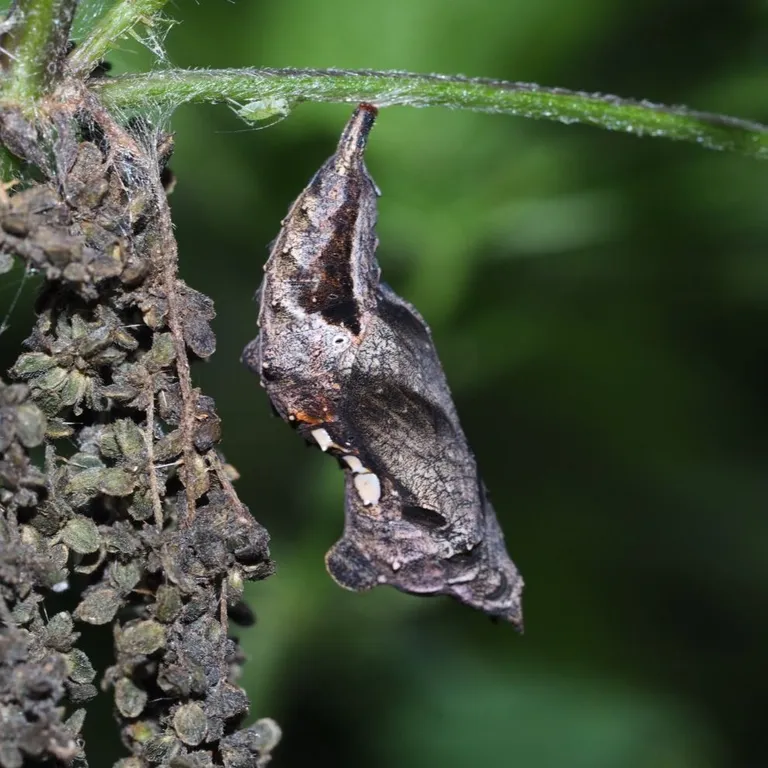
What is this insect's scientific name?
Polygonia c-album
